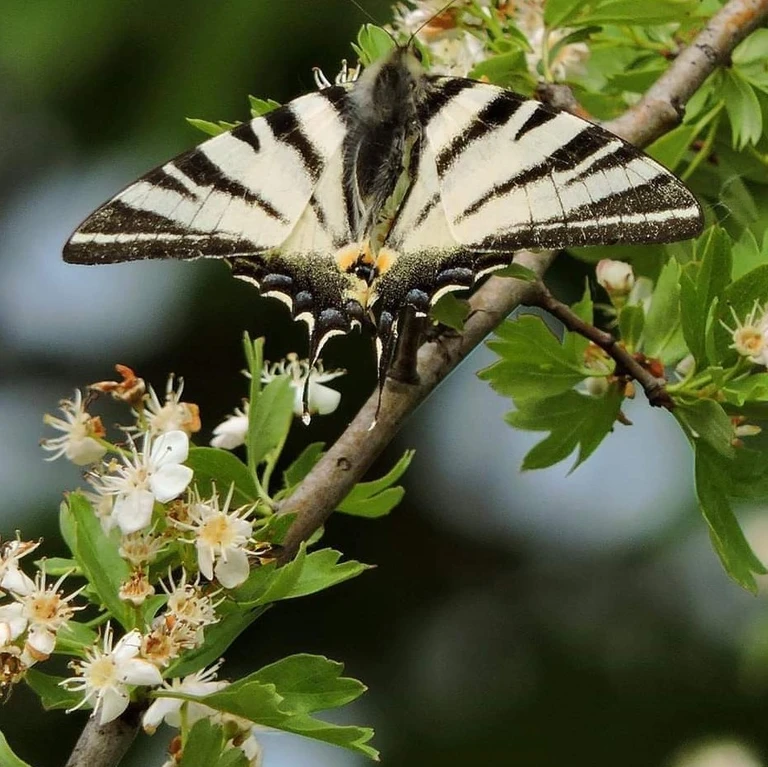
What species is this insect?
Iphiclides podalirius
